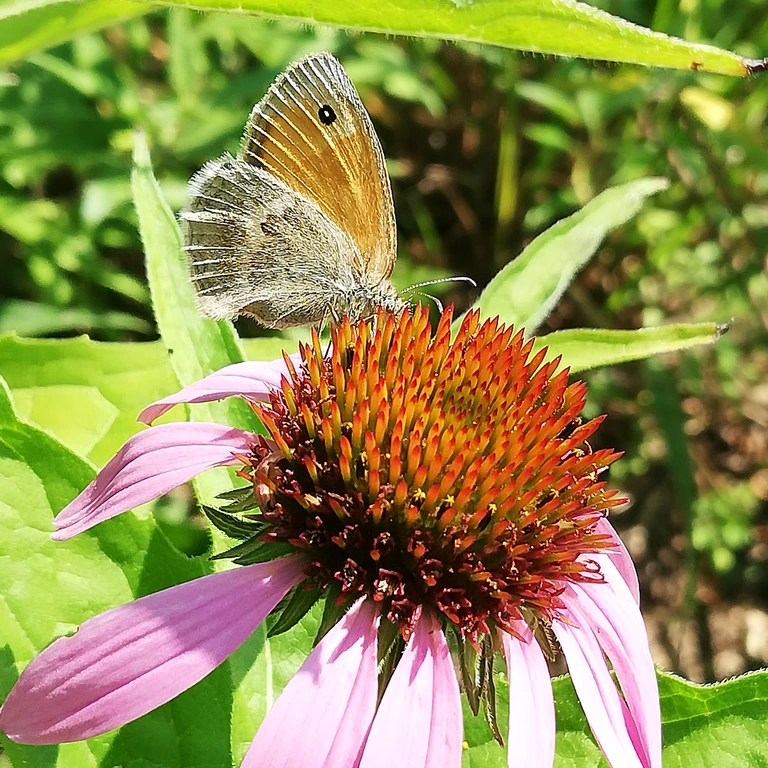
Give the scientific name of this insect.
Coenonympha pamphilus
